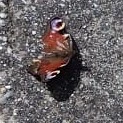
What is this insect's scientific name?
Aglais io
